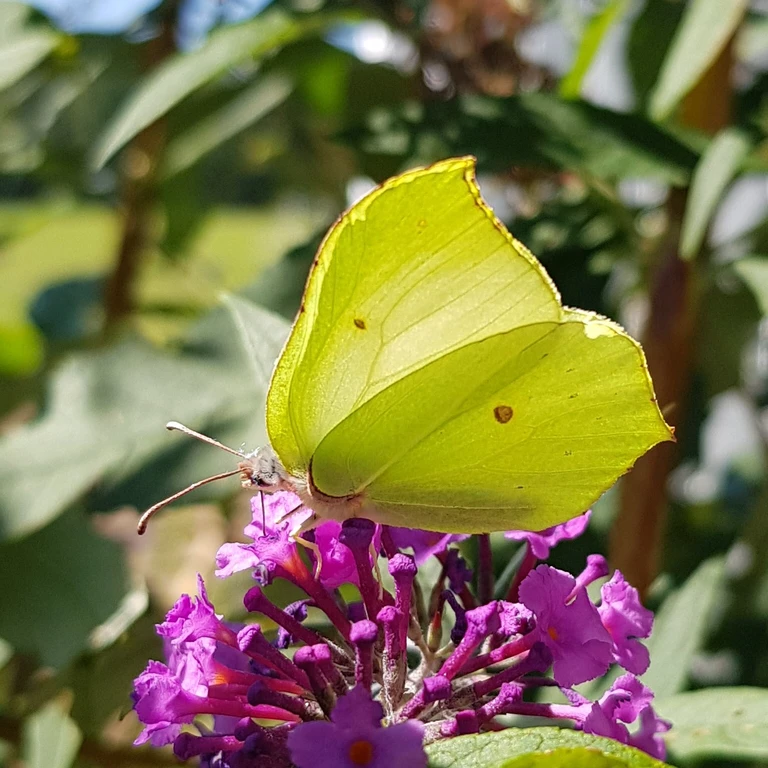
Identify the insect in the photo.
Gonepteryx rhamni
